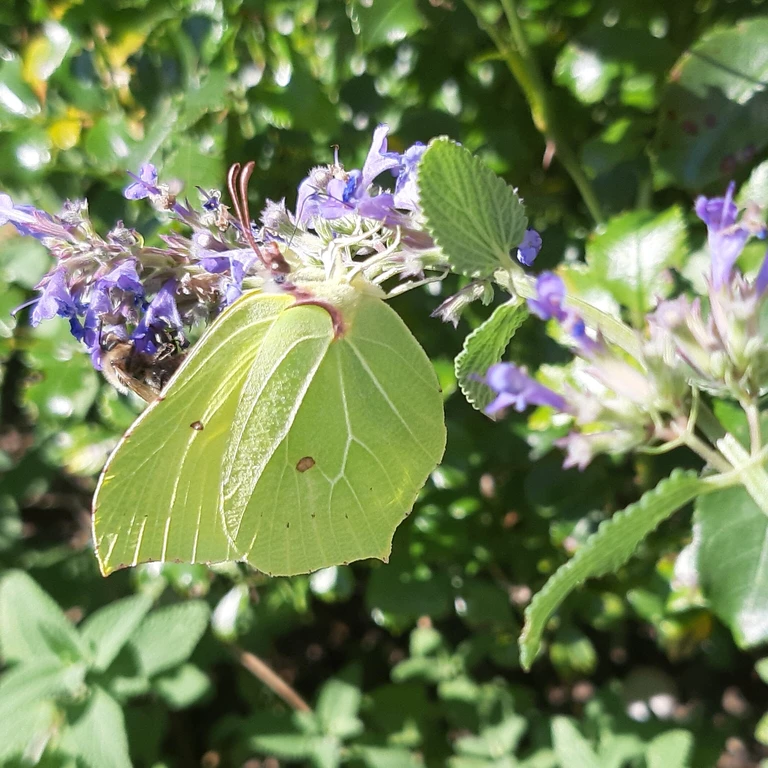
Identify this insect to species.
Gonepteryx rhamni
